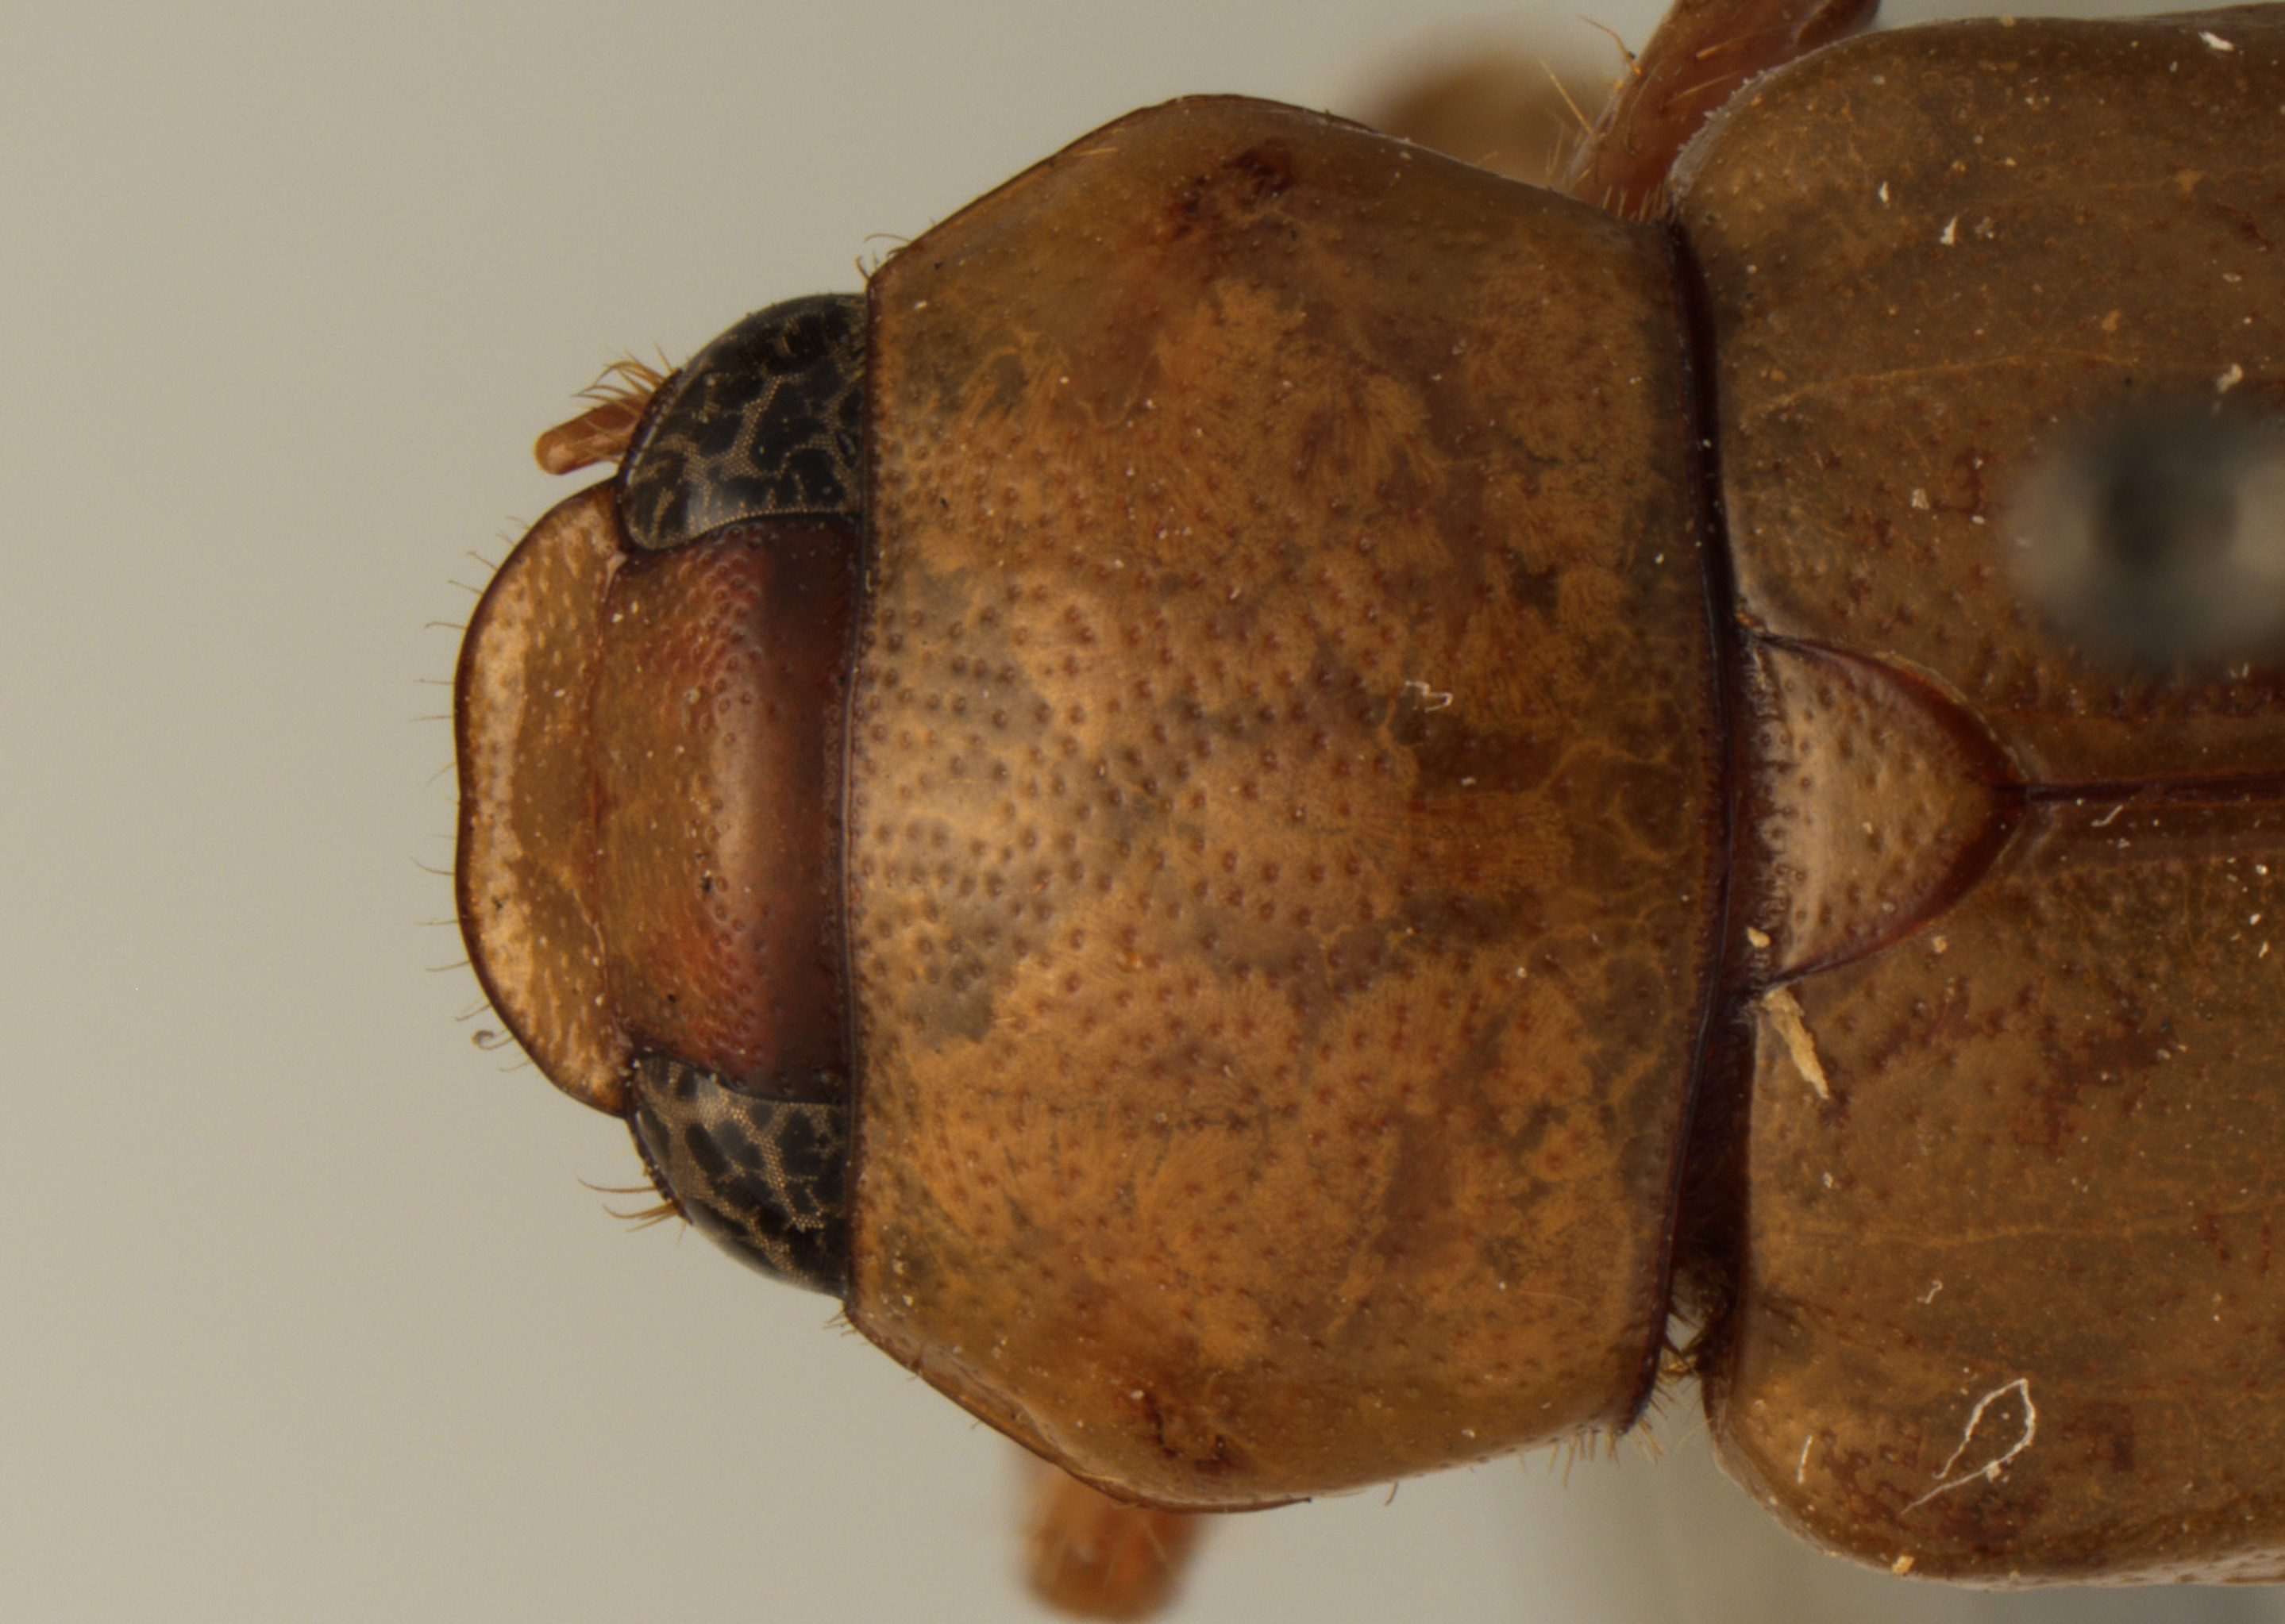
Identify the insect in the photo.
Chlaenobia dissimilis
